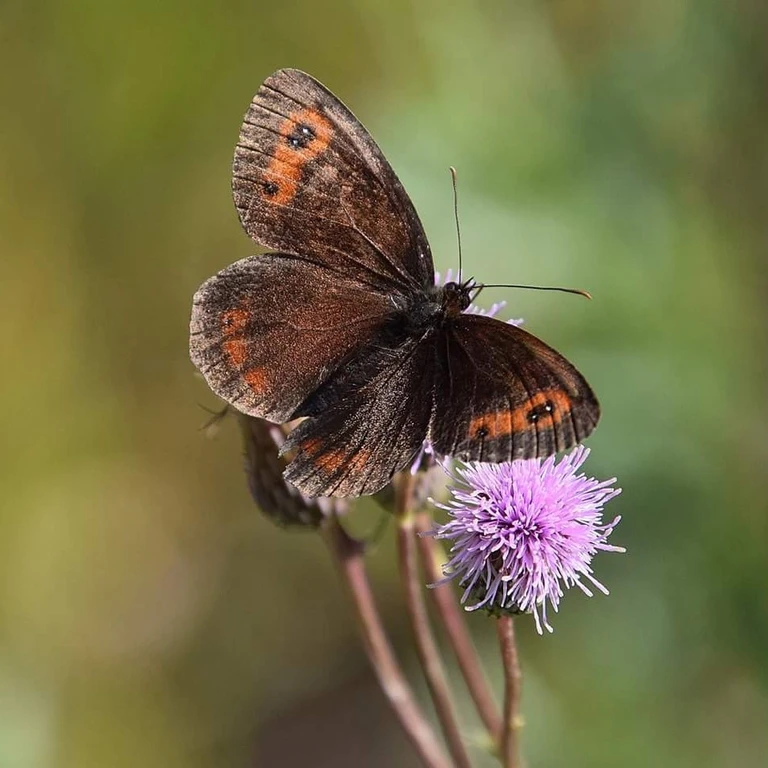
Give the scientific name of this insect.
Erebia aethiops
